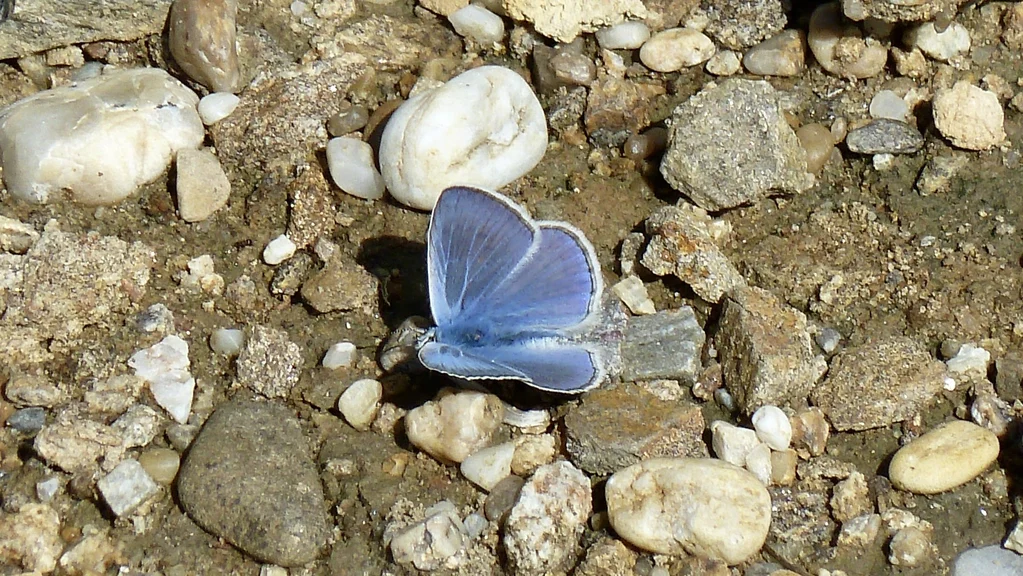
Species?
Polyommatus icarus
